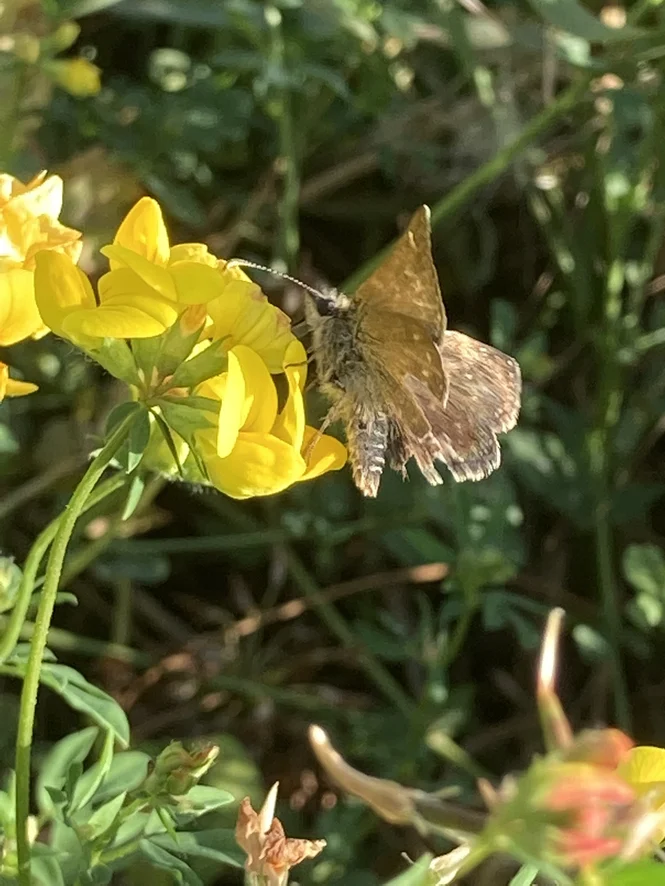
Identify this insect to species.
Erynnis tages
